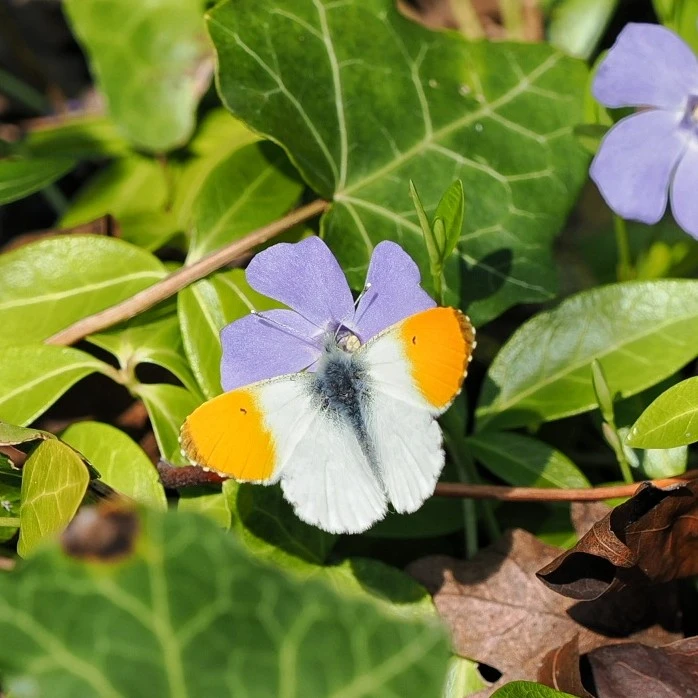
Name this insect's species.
Anthocharis cardamines
